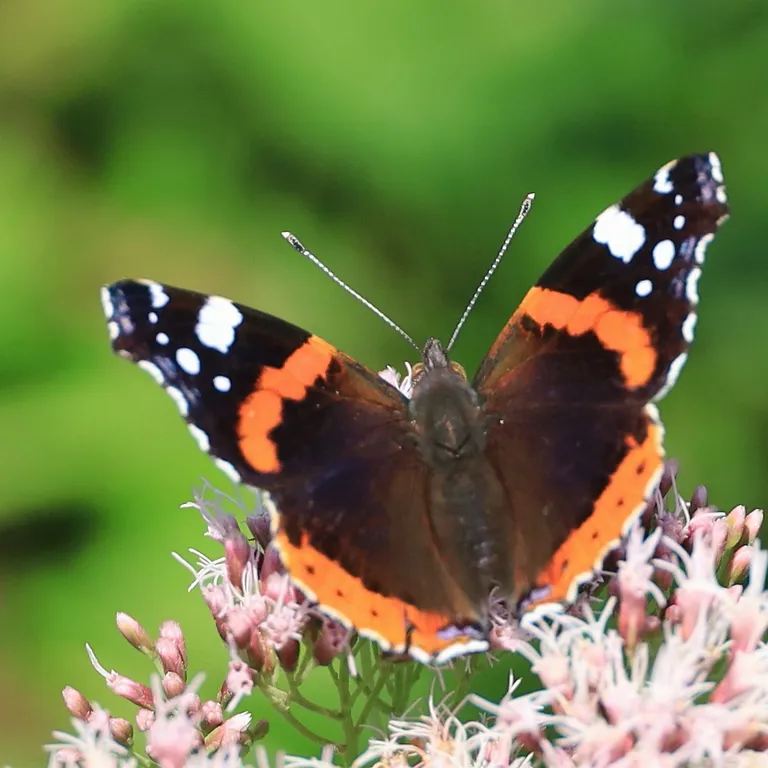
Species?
Vanessa atalanta
